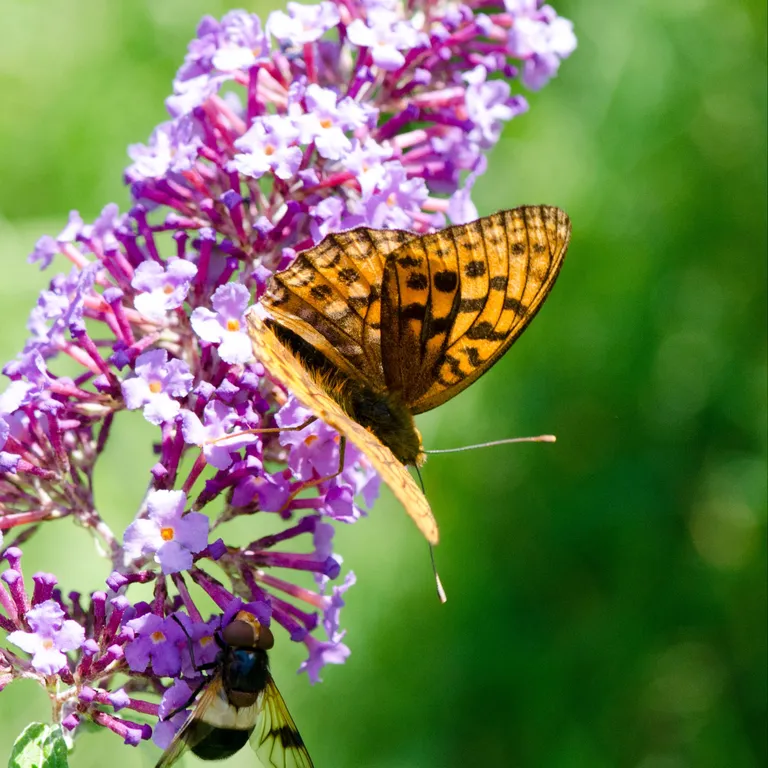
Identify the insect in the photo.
Fabriciana adippe
